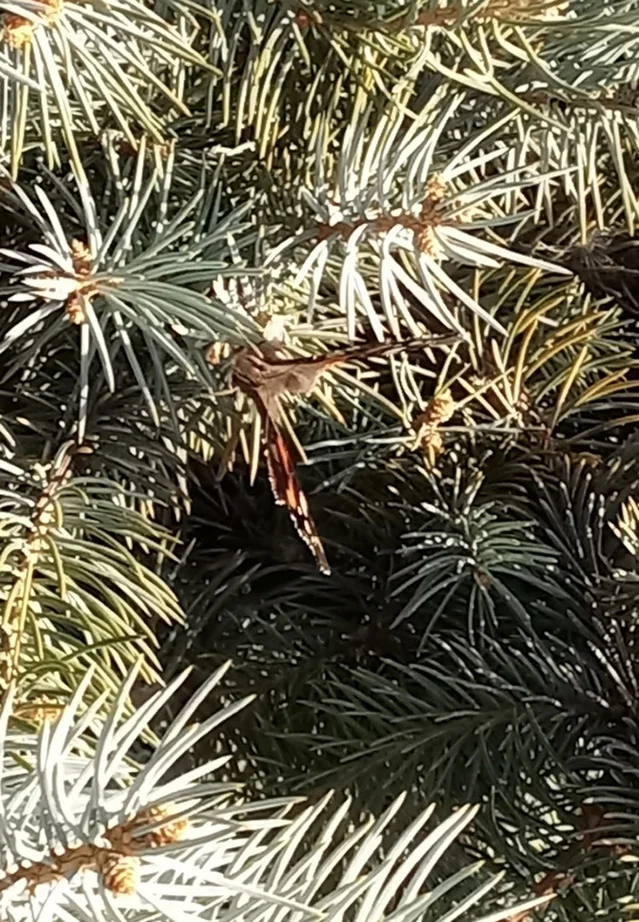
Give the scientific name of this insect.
Vanessa atalanta
